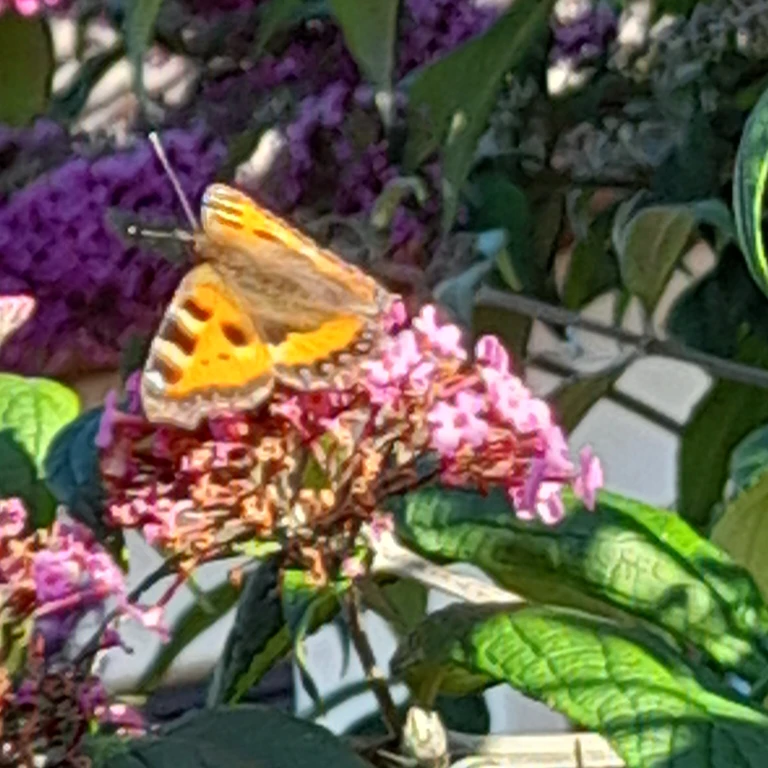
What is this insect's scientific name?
Aglais urticae
